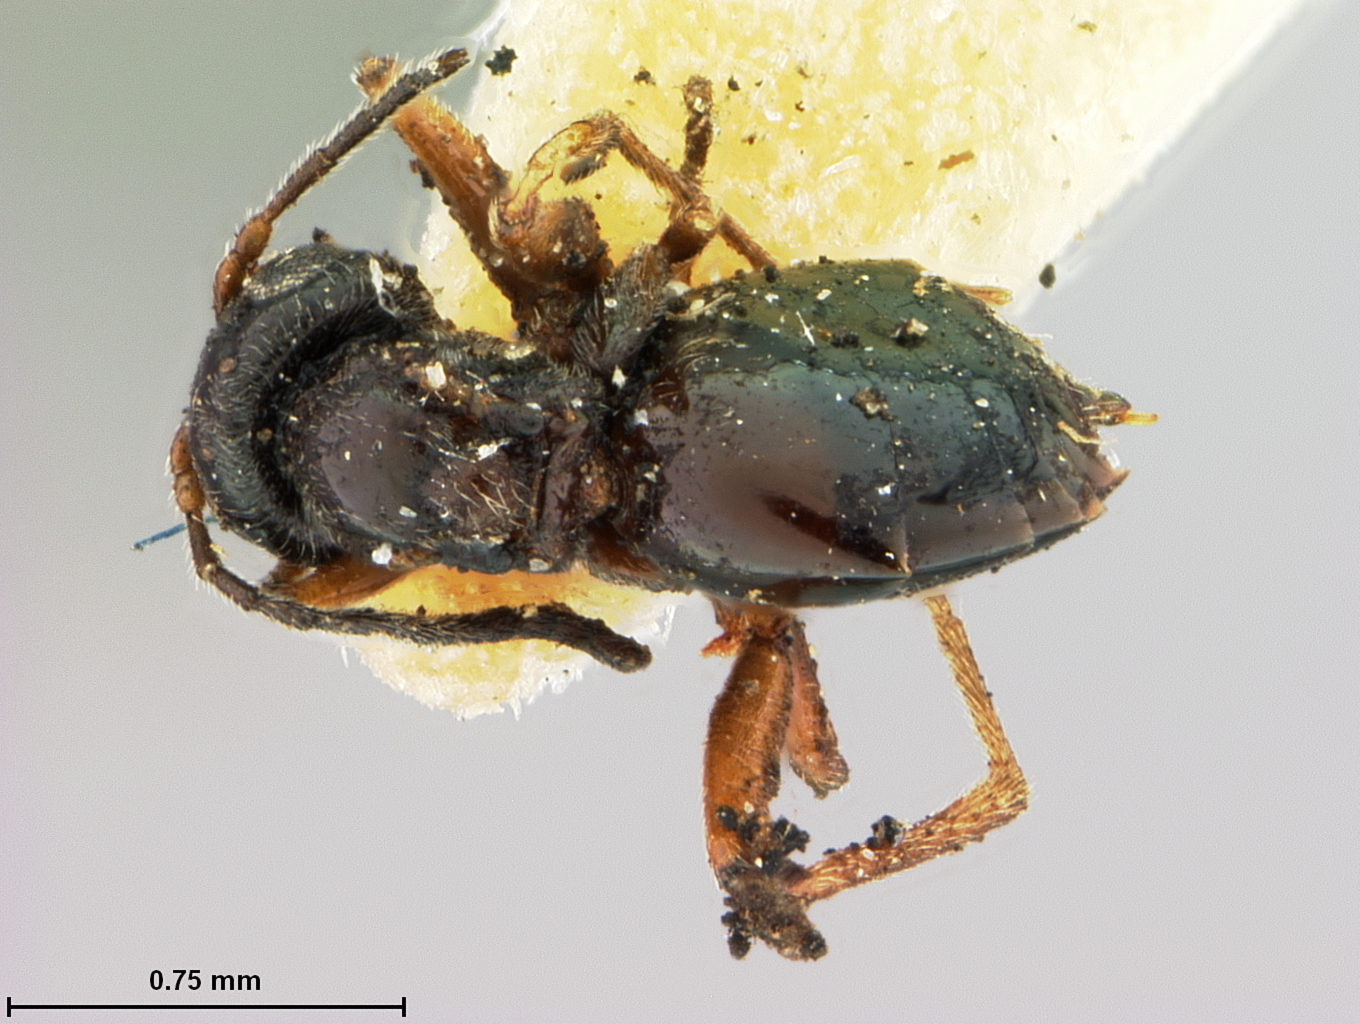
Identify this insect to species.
Phylloteras lyratum
